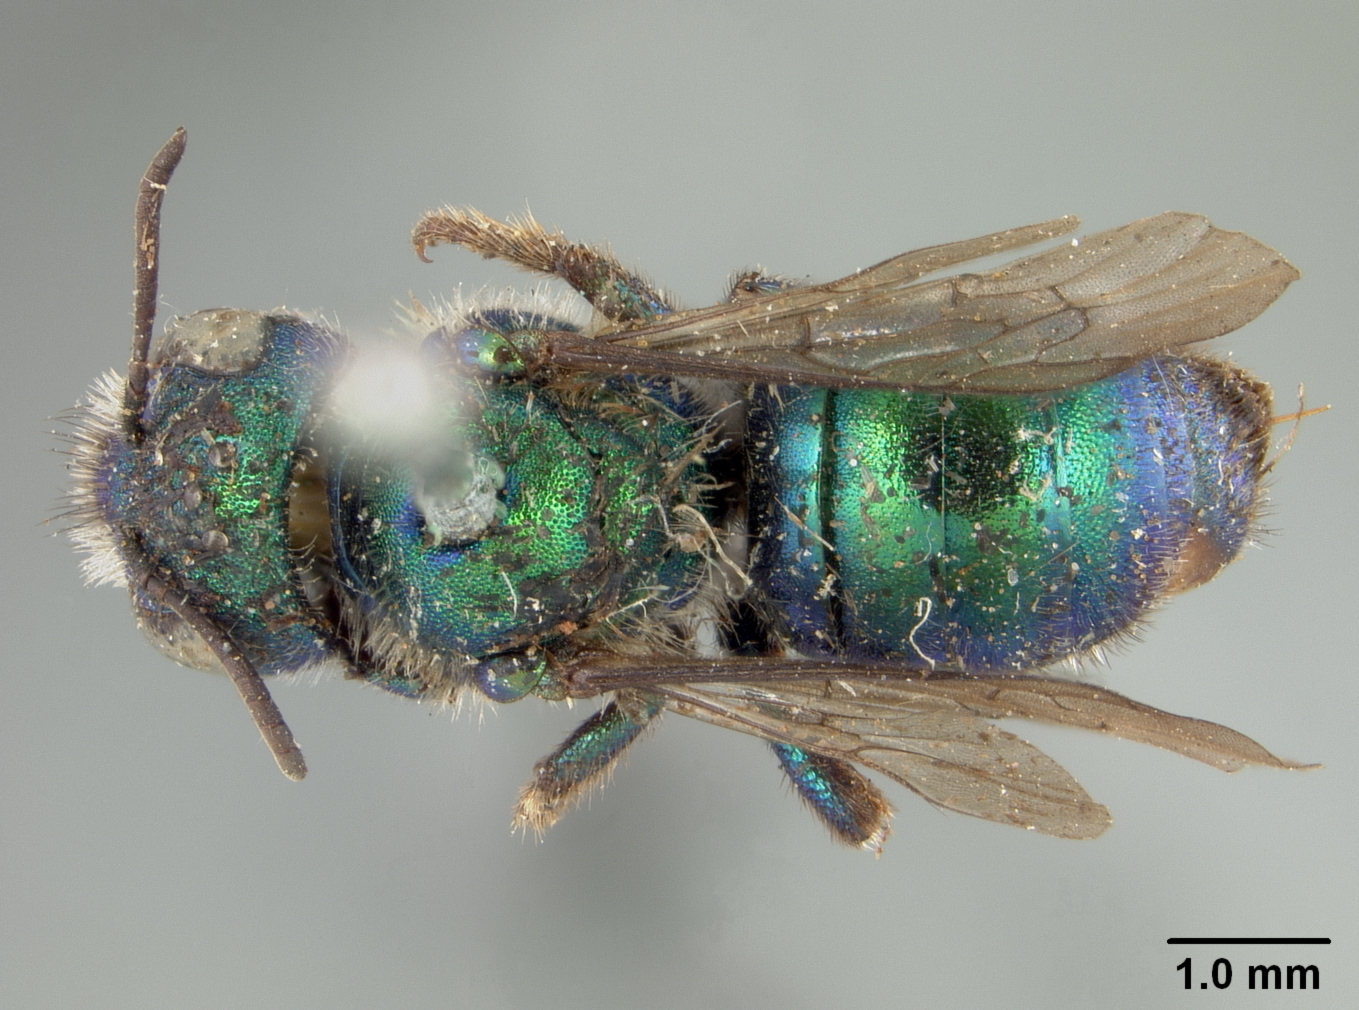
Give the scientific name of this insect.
Osmia kincaidii
